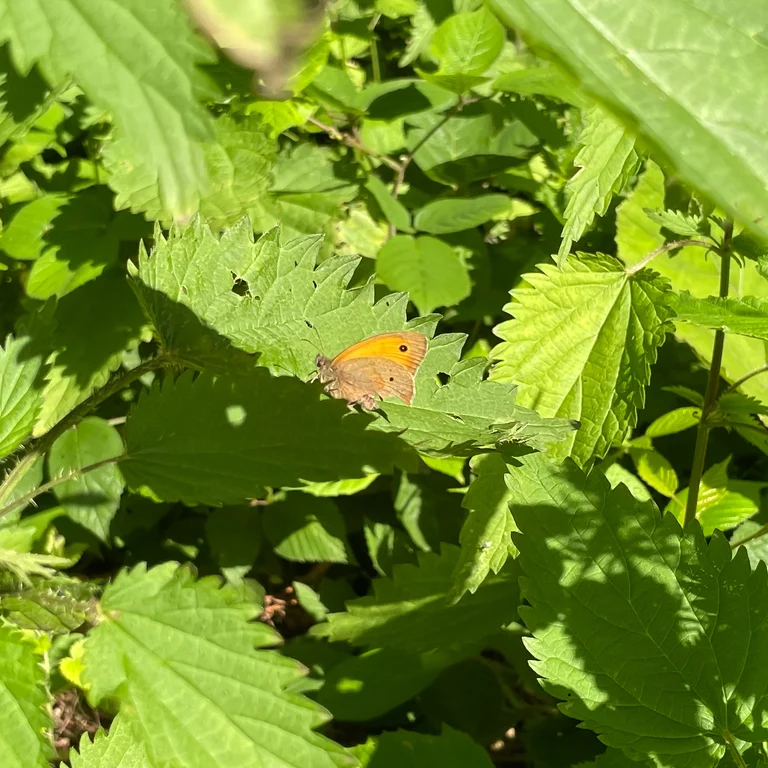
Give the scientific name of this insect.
Maniola jurtina
